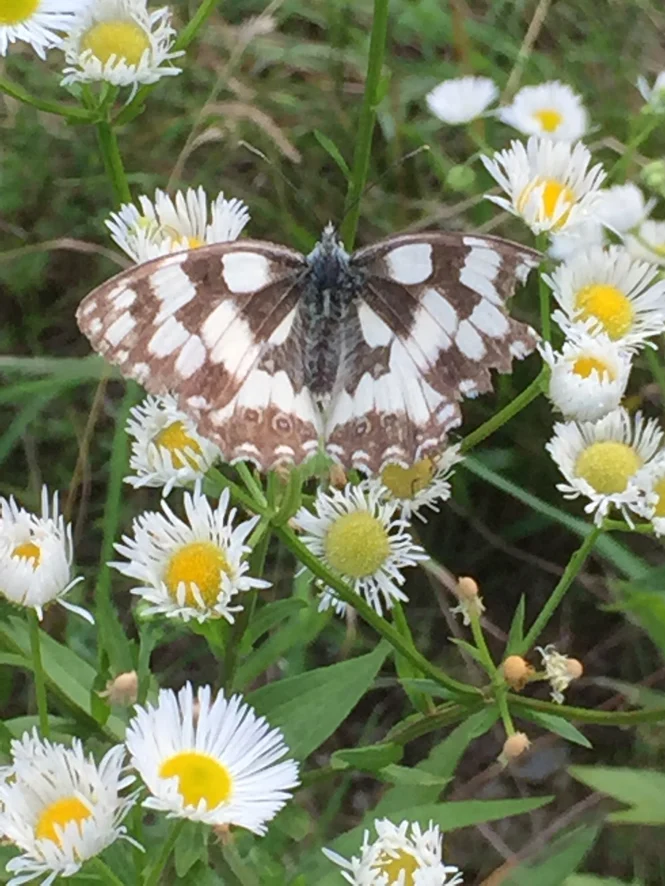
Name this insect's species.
Melanargia galathea
